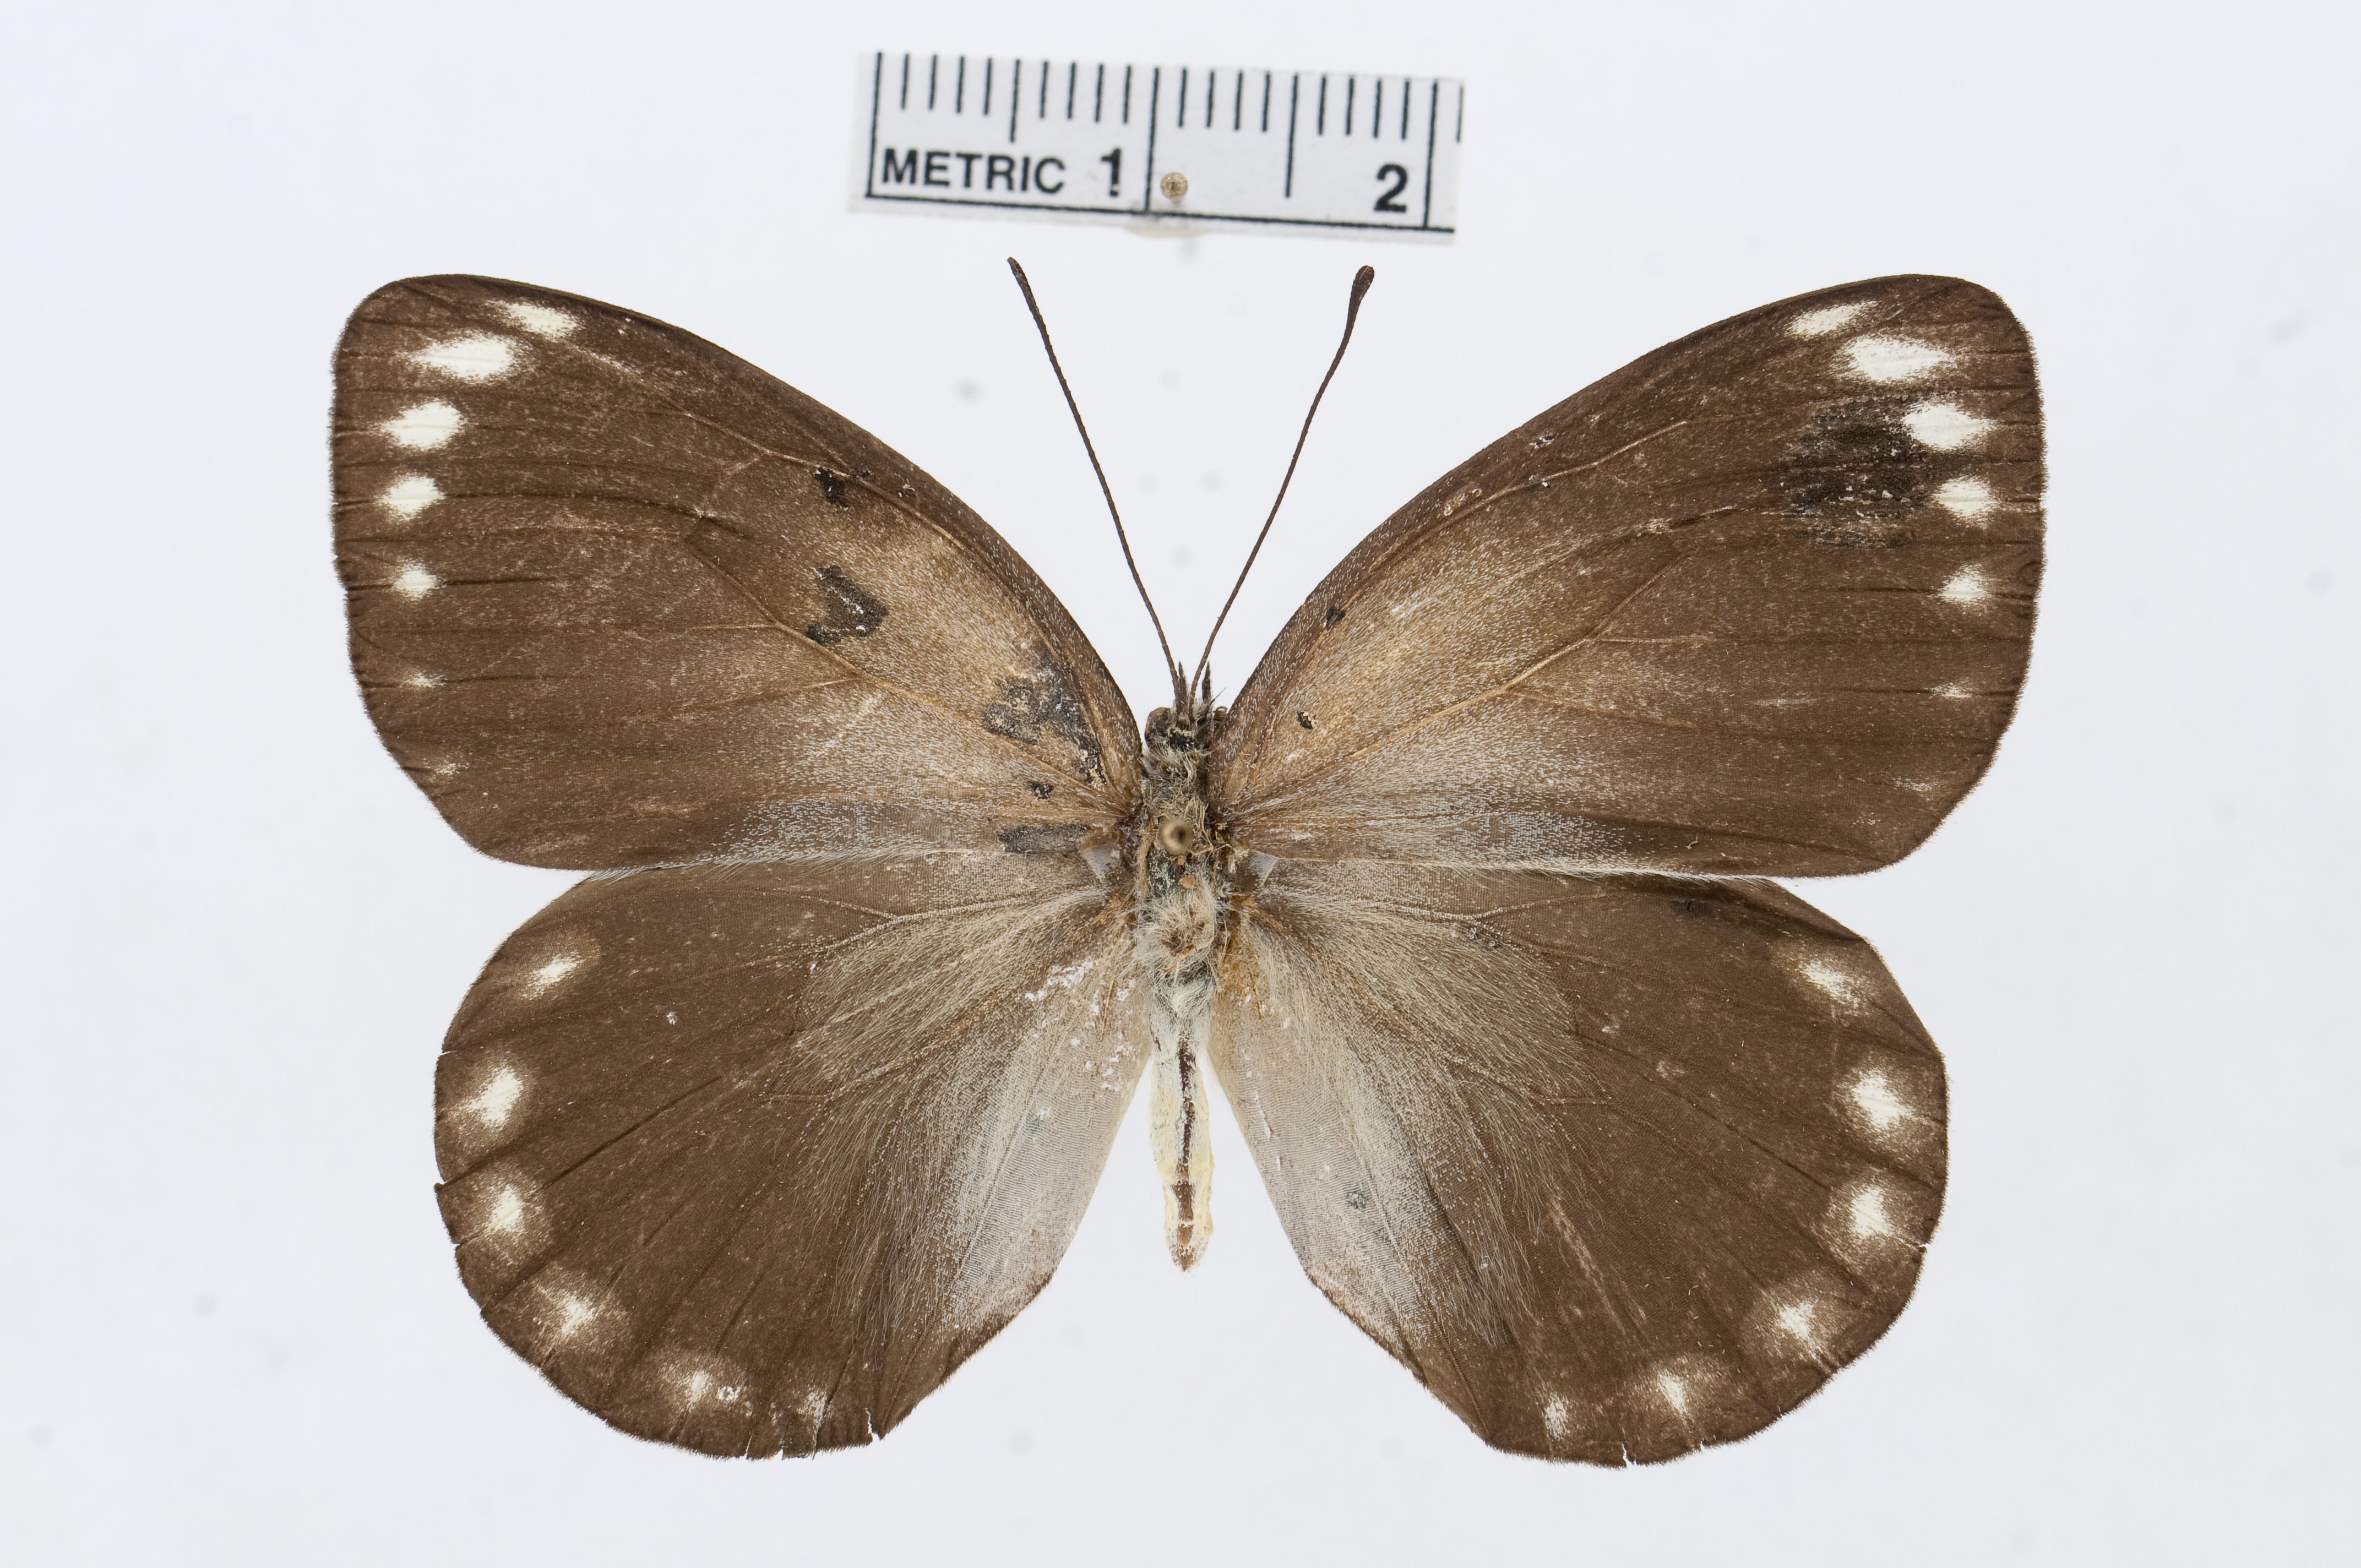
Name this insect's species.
Delias talboti
